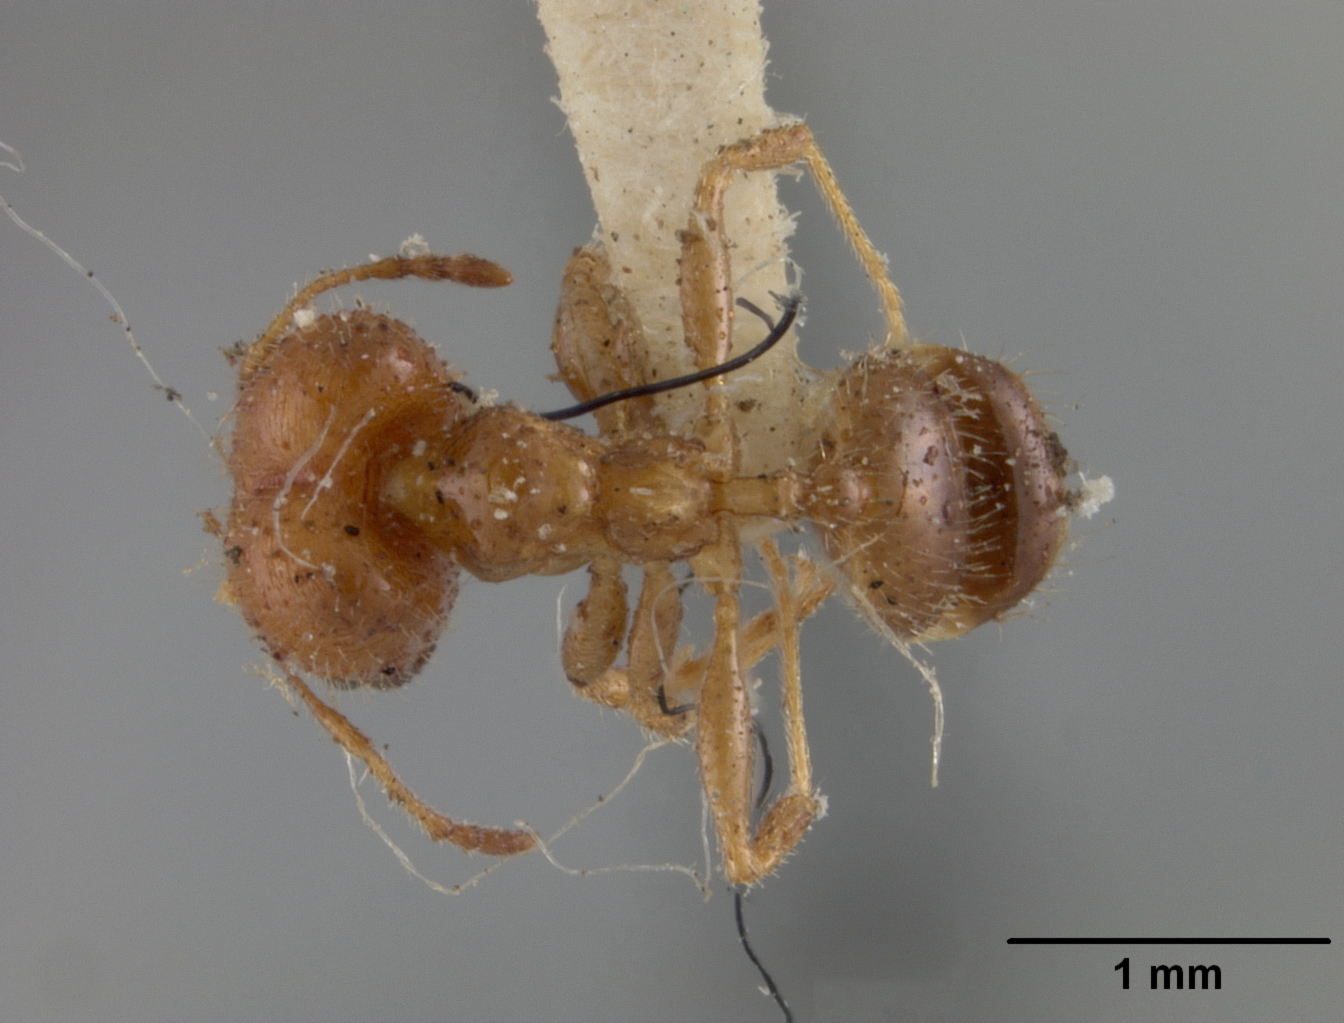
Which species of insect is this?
Pheidole kingi
